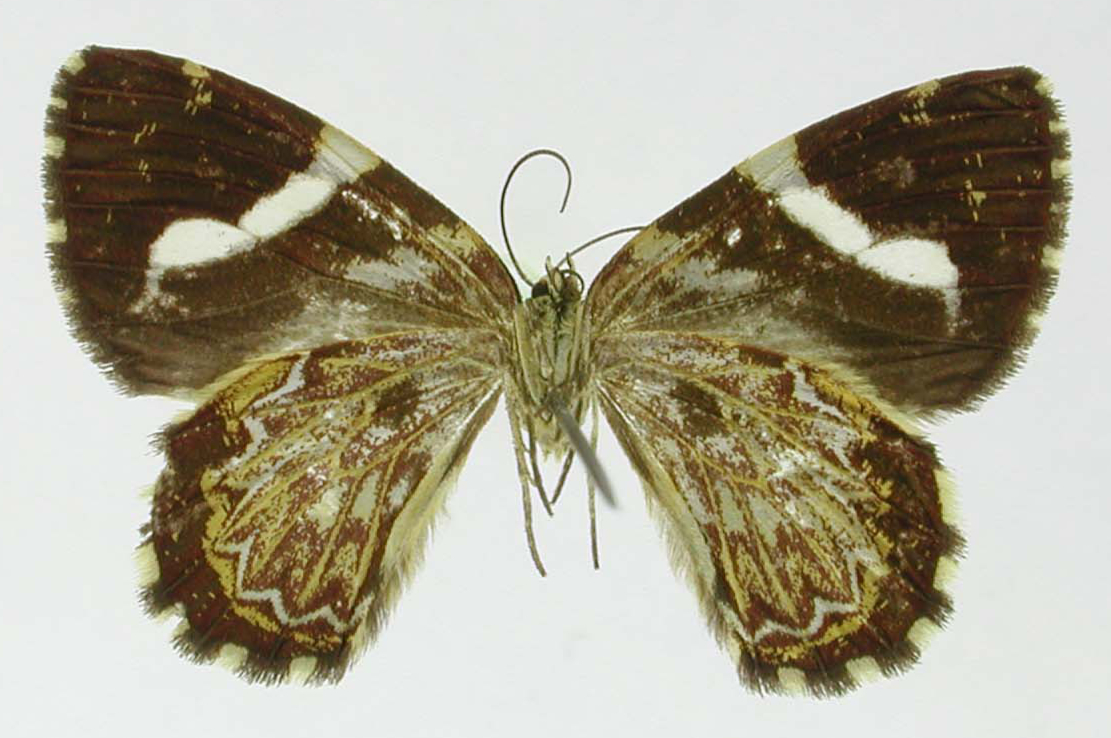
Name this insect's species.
Erateina sublustris
